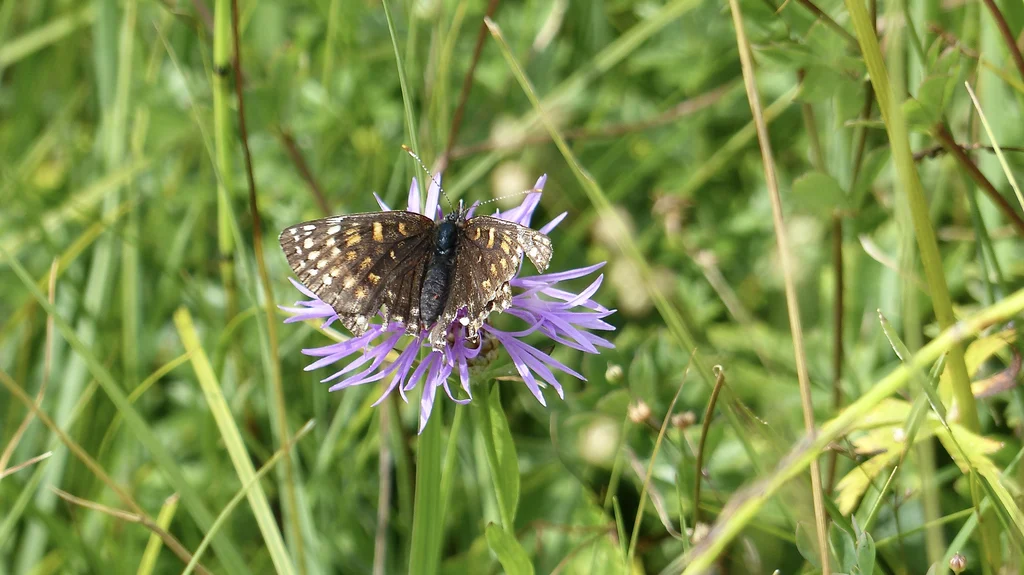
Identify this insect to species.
Melitaea diamina
